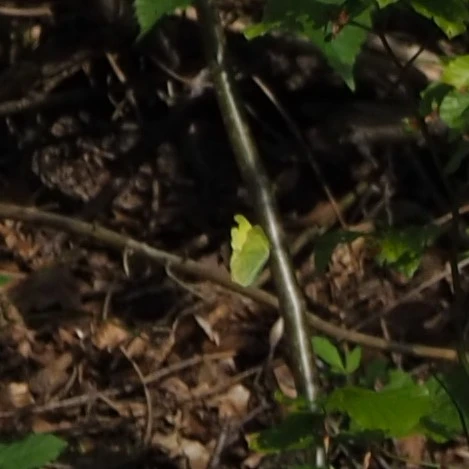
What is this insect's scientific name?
Gonepteryx rhamni
